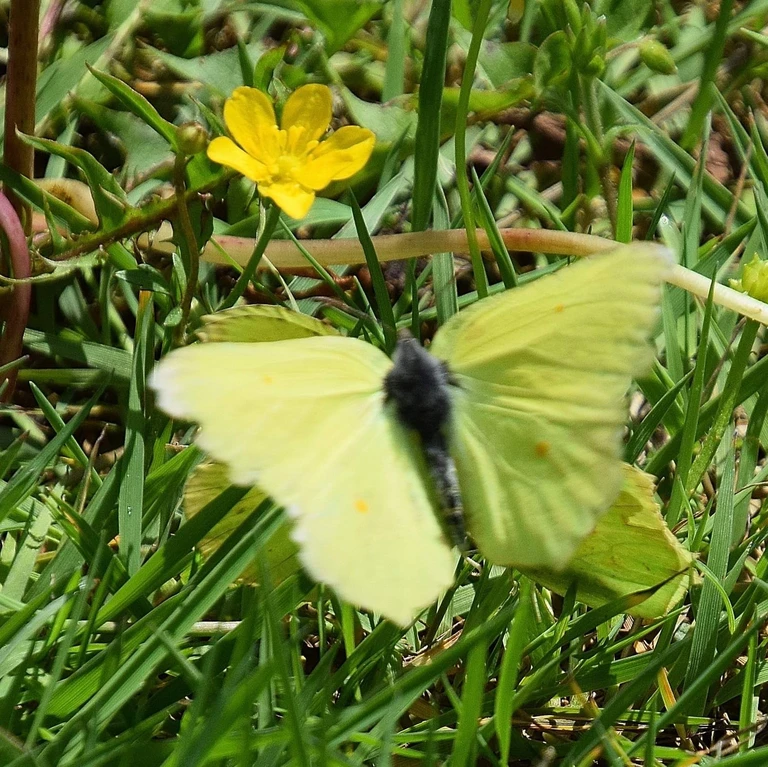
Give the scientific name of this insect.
Gonepteryx rhamni
